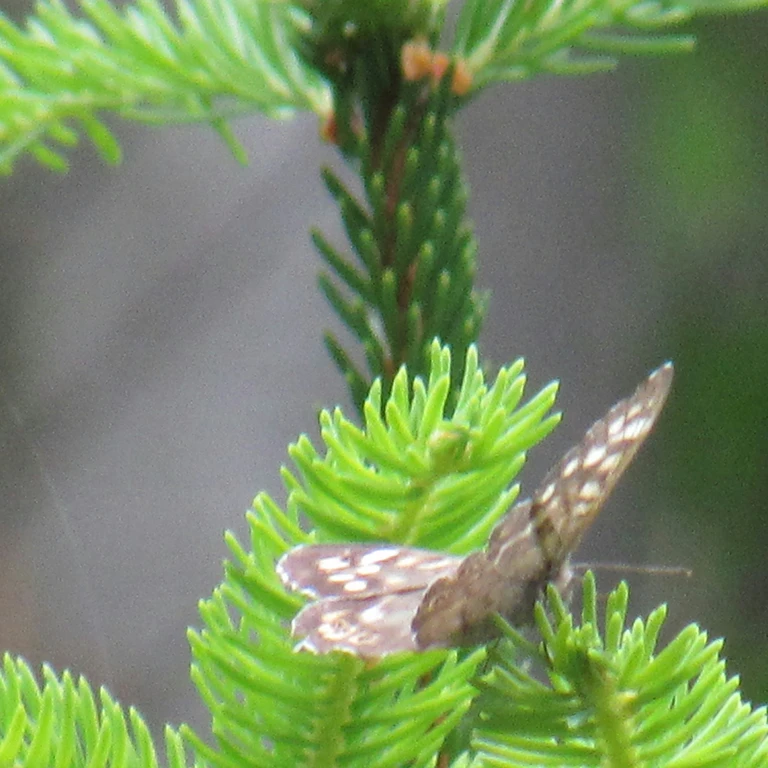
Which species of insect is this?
Pararge aegeria
